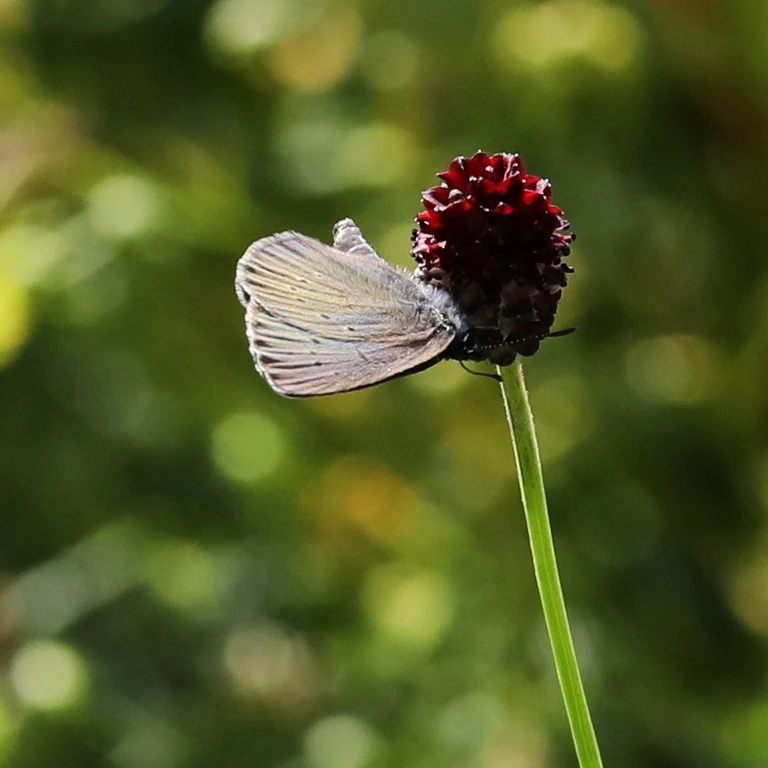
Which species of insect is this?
Phengaris nausithous (also Maculinea nausithous)
